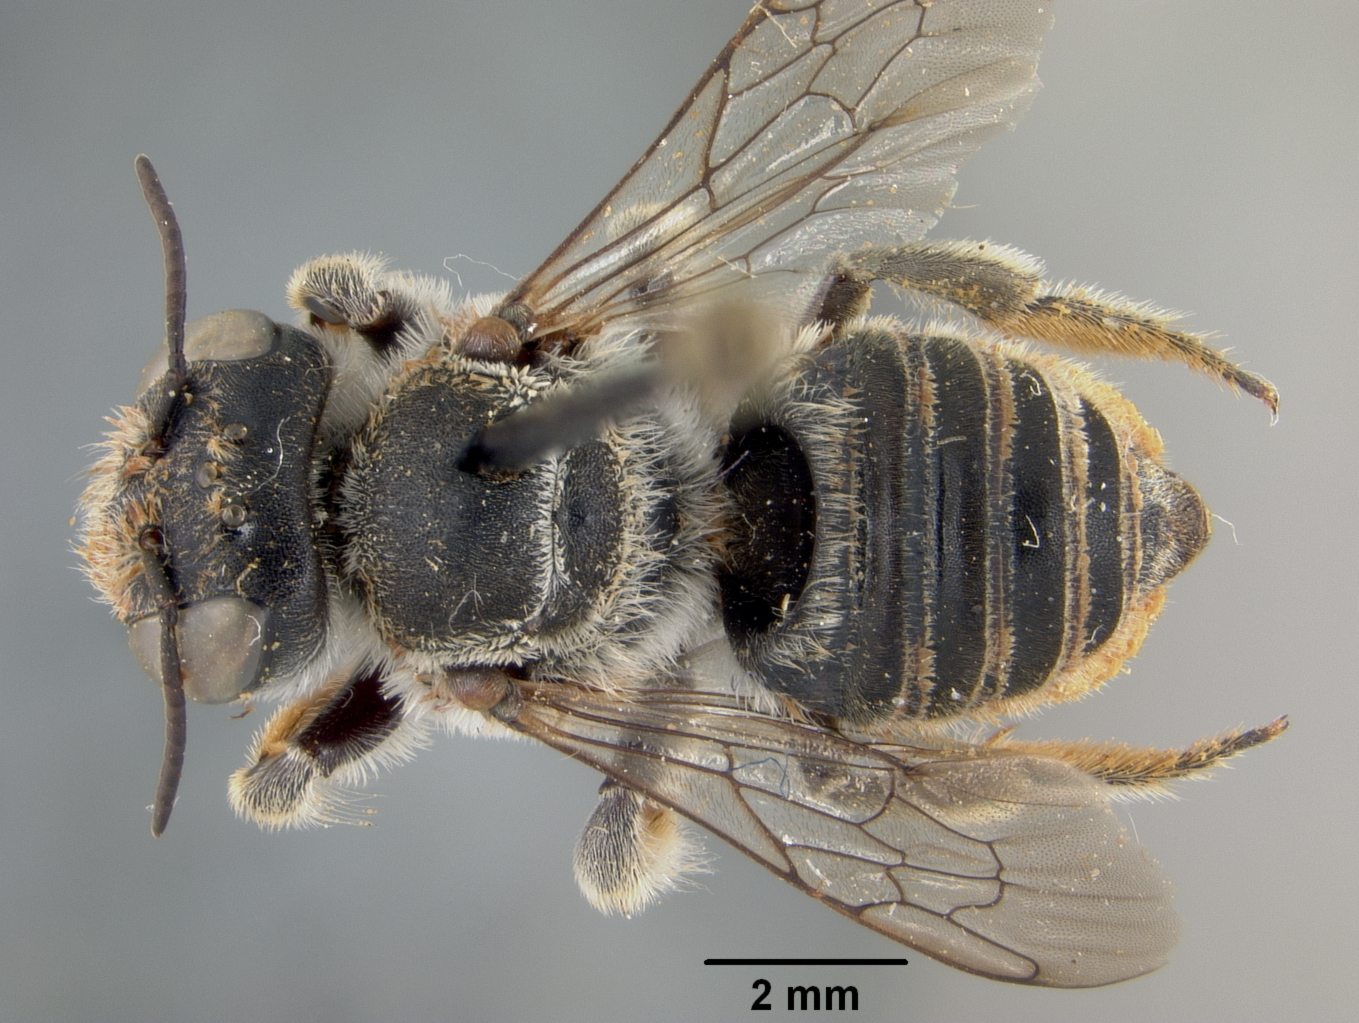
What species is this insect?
Megachile pararubi
